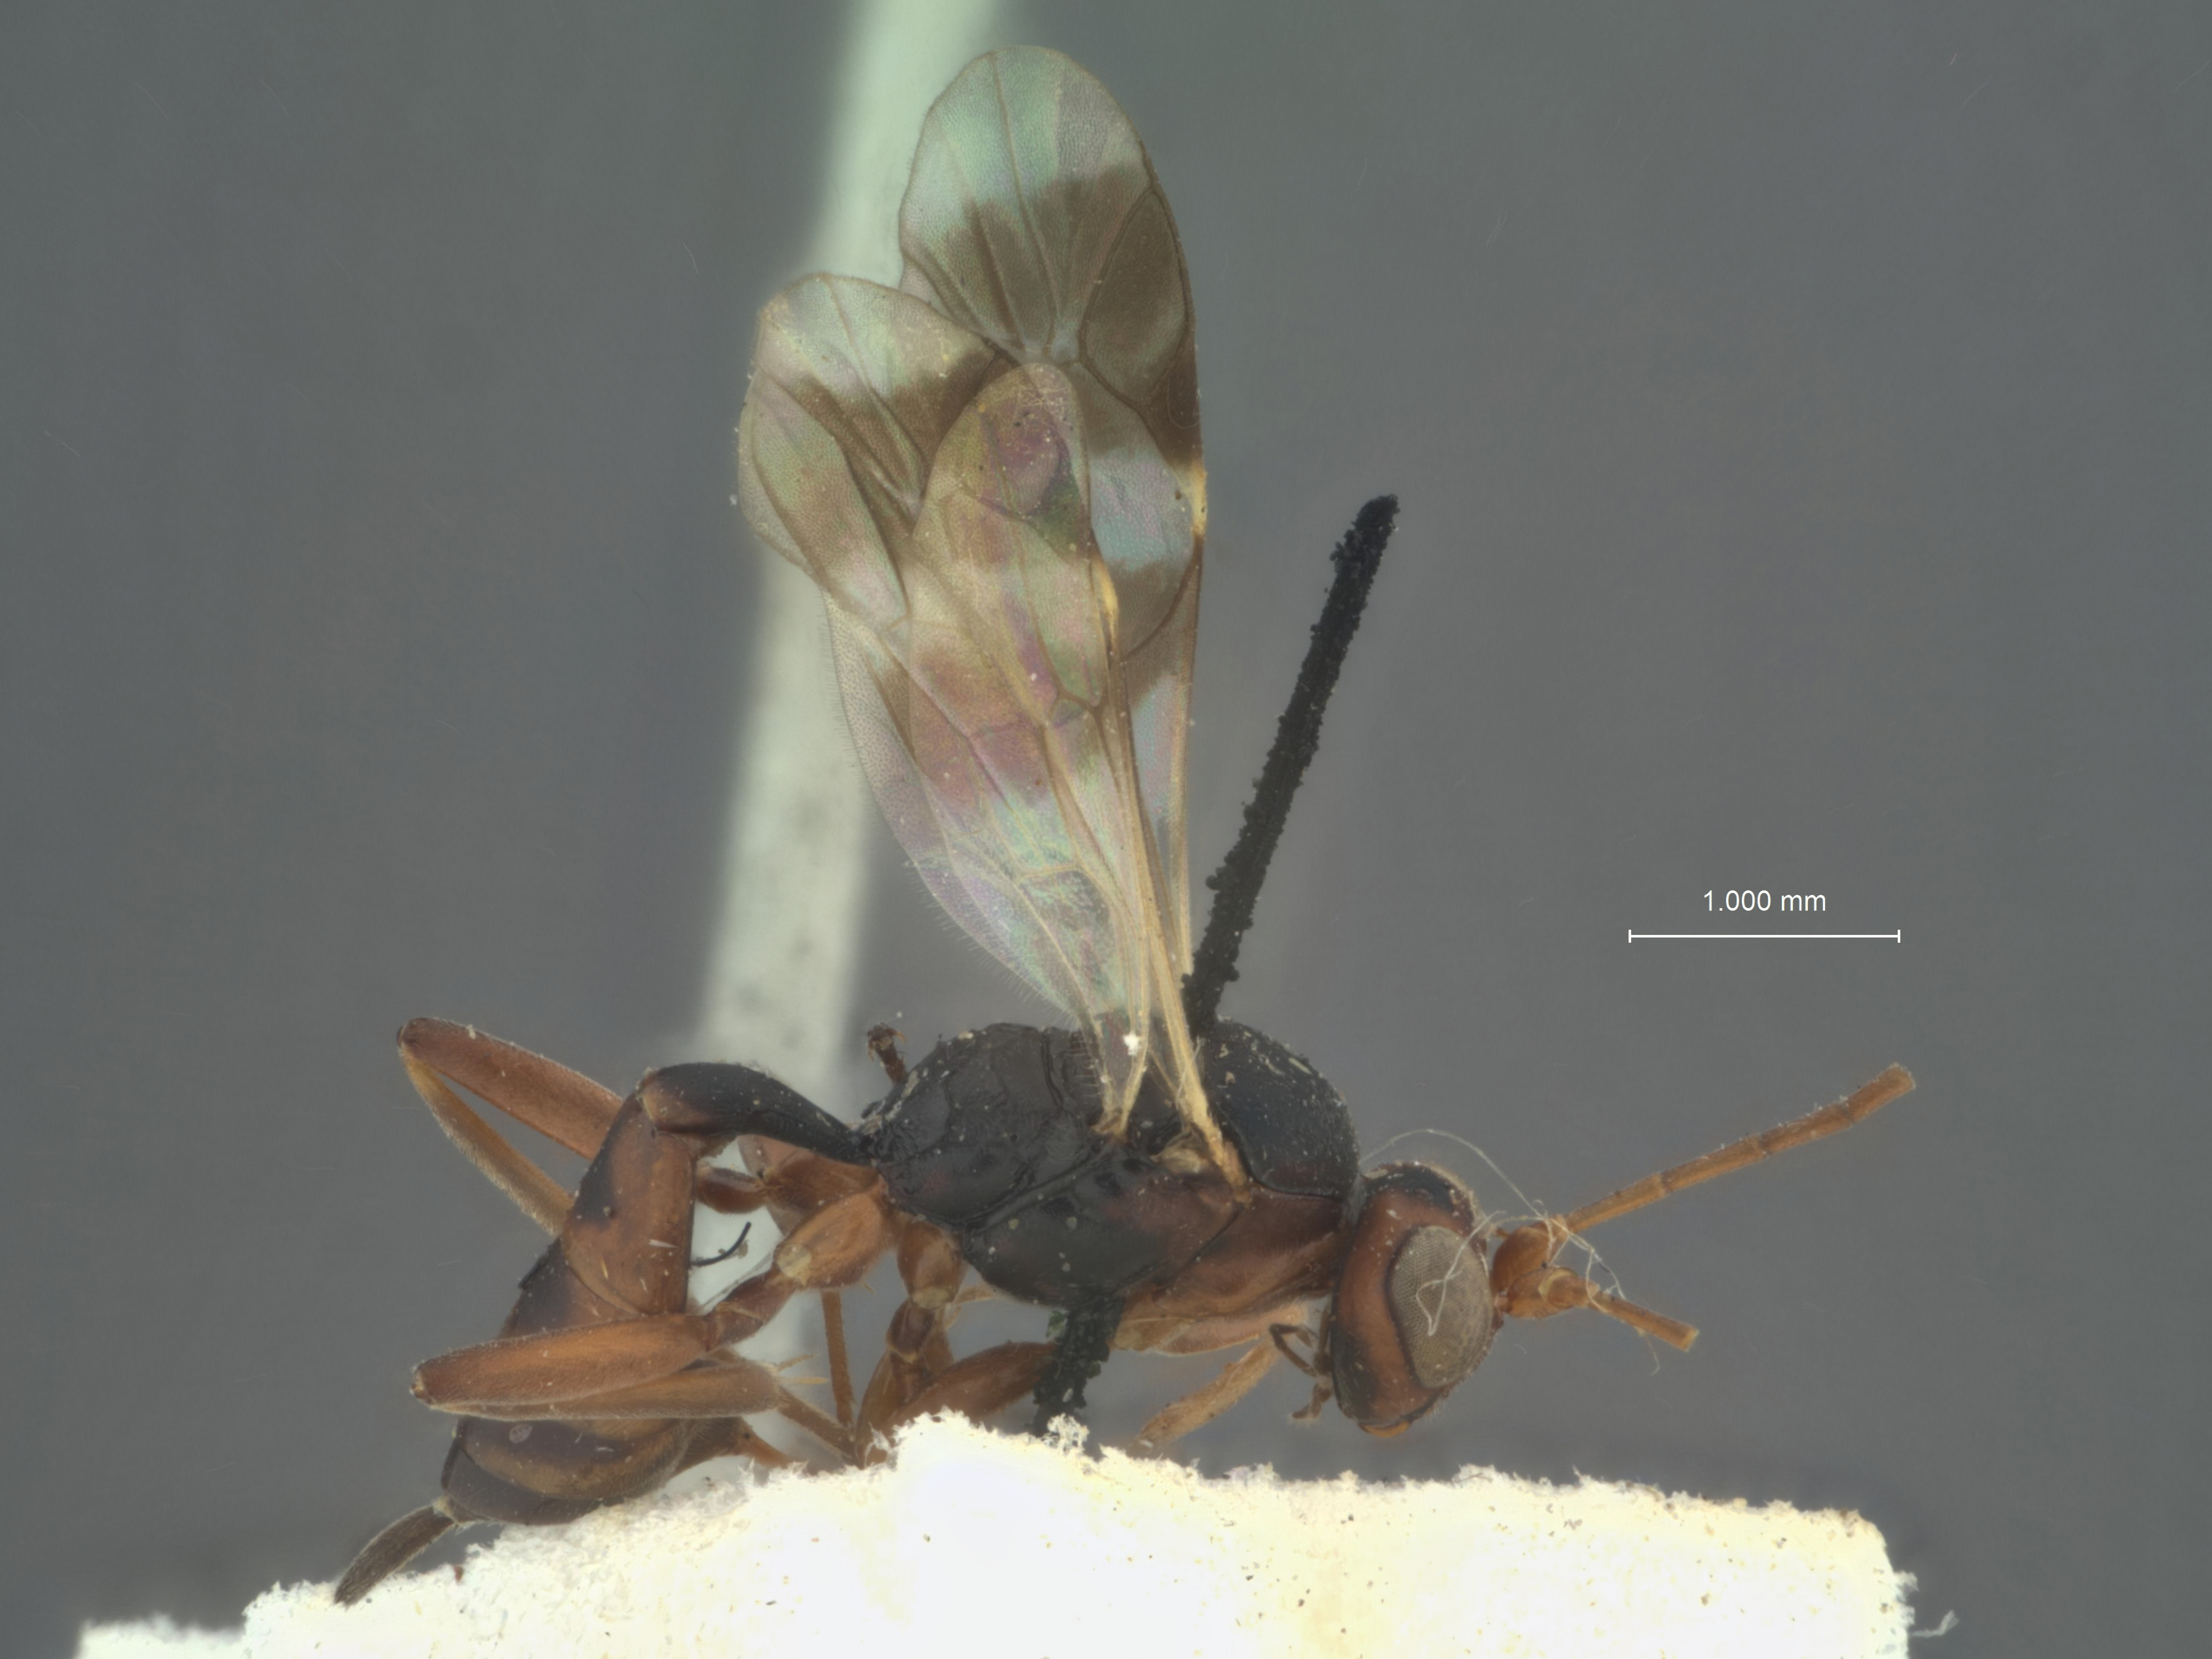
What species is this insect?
Hemiteles sapporoensis
